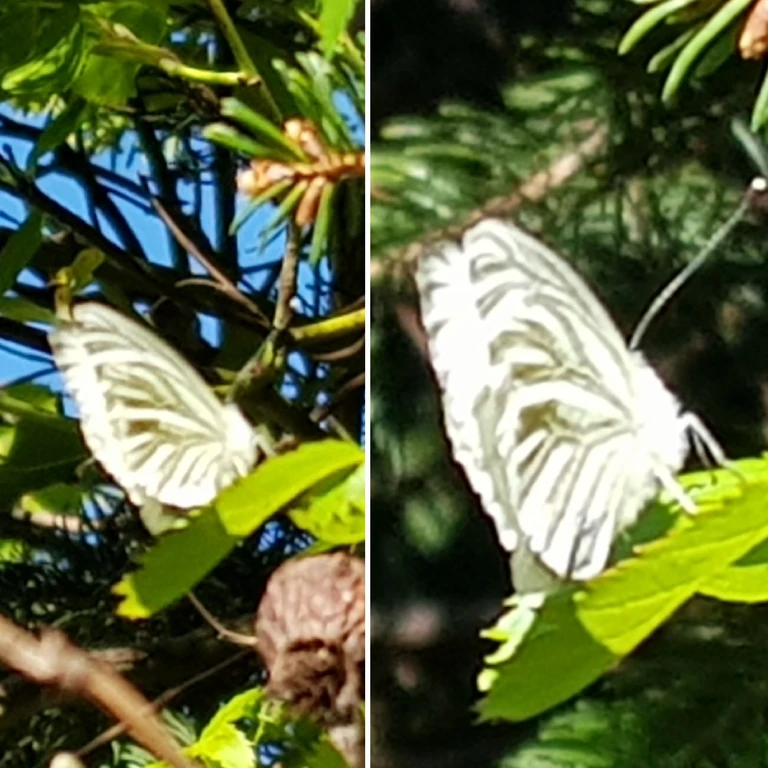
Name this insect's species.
Pieris napi
